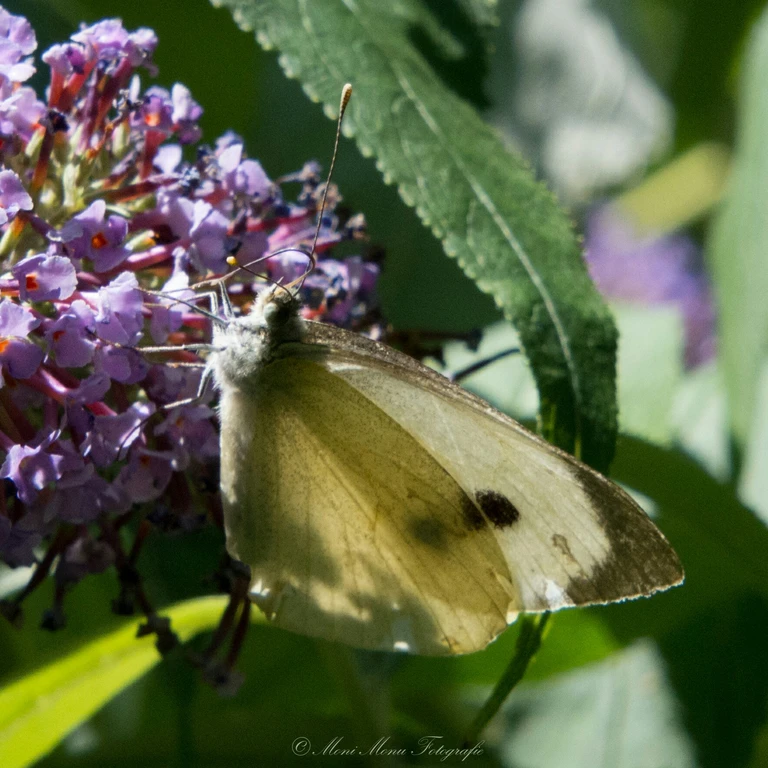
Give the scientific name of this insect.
Pieris brassicae
